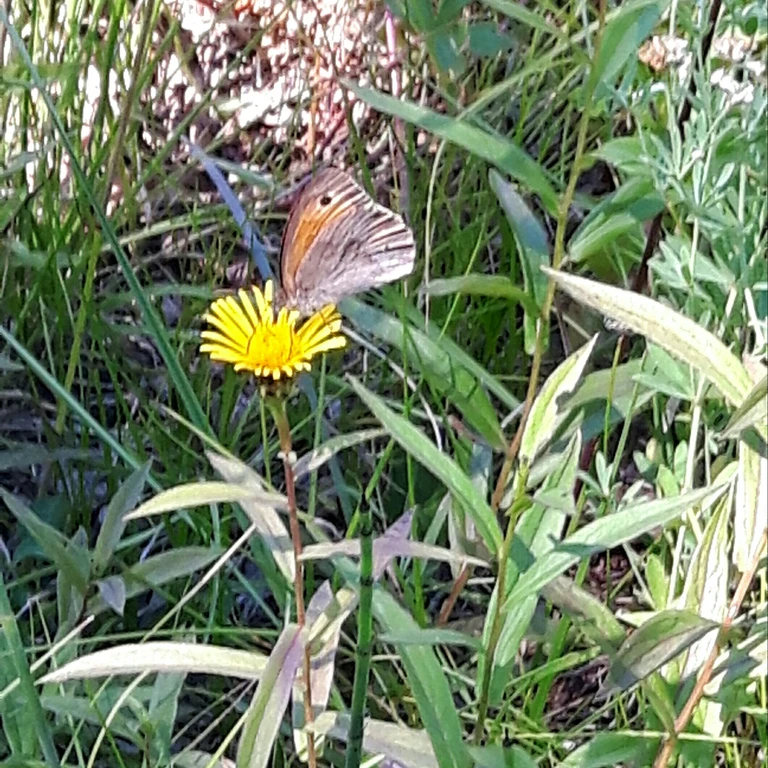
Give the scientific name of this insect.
Maniola jurtina
